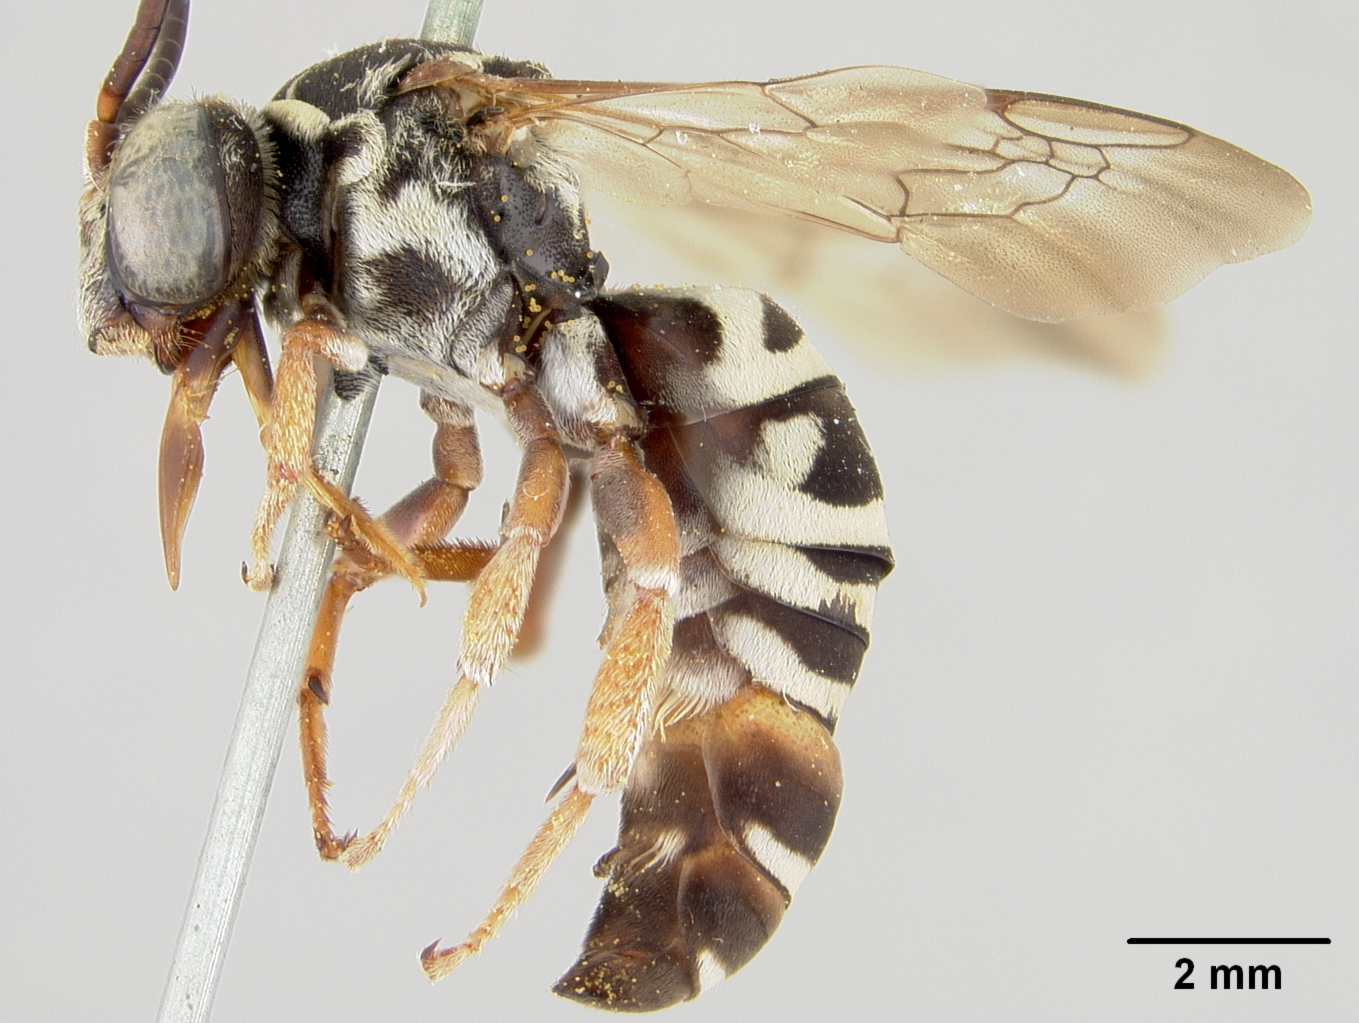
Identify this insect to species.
Triepeolus sublunatus
